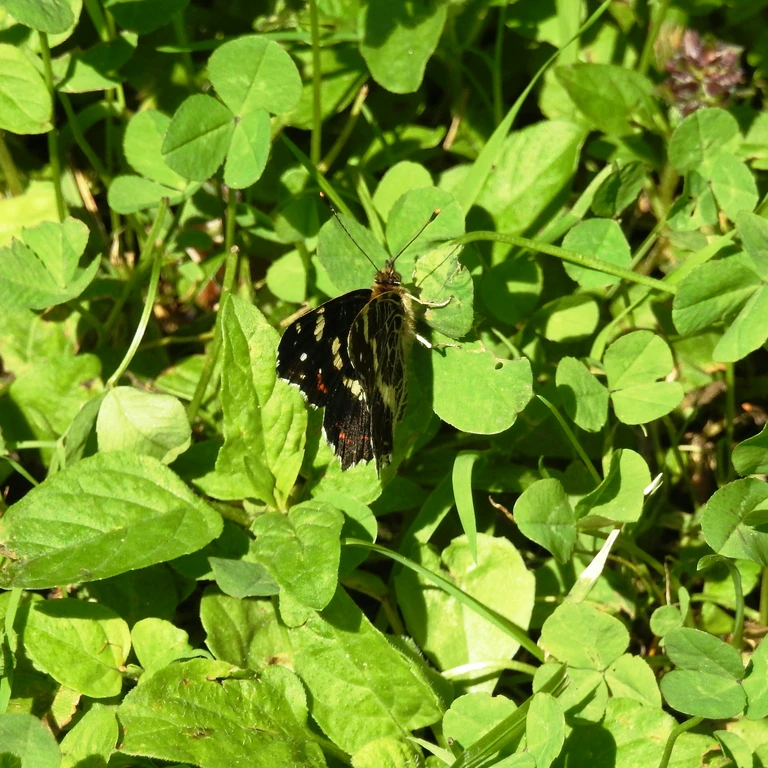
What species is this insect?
Araschnia levana
